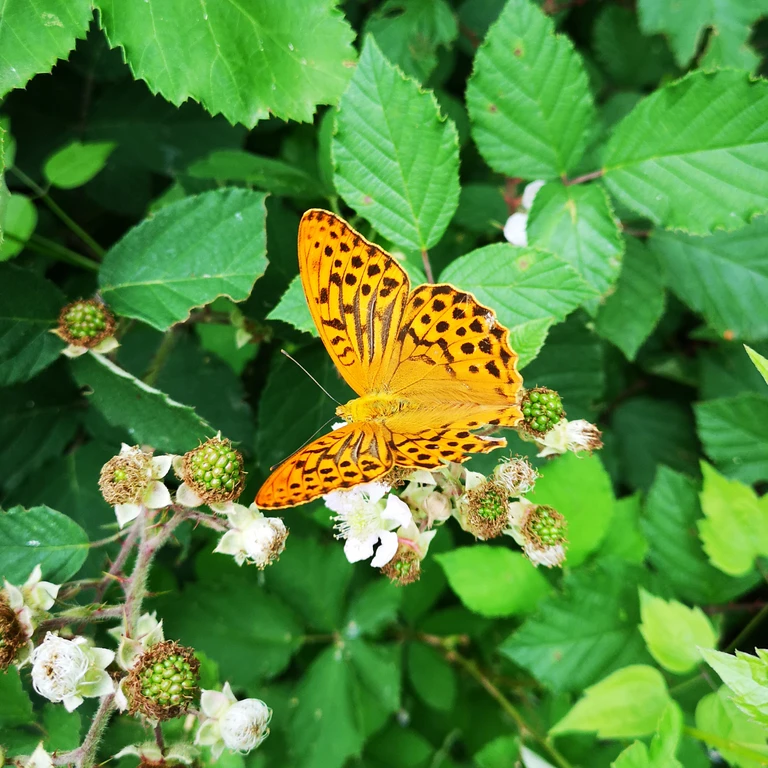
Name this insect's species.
Argynnis paphia
